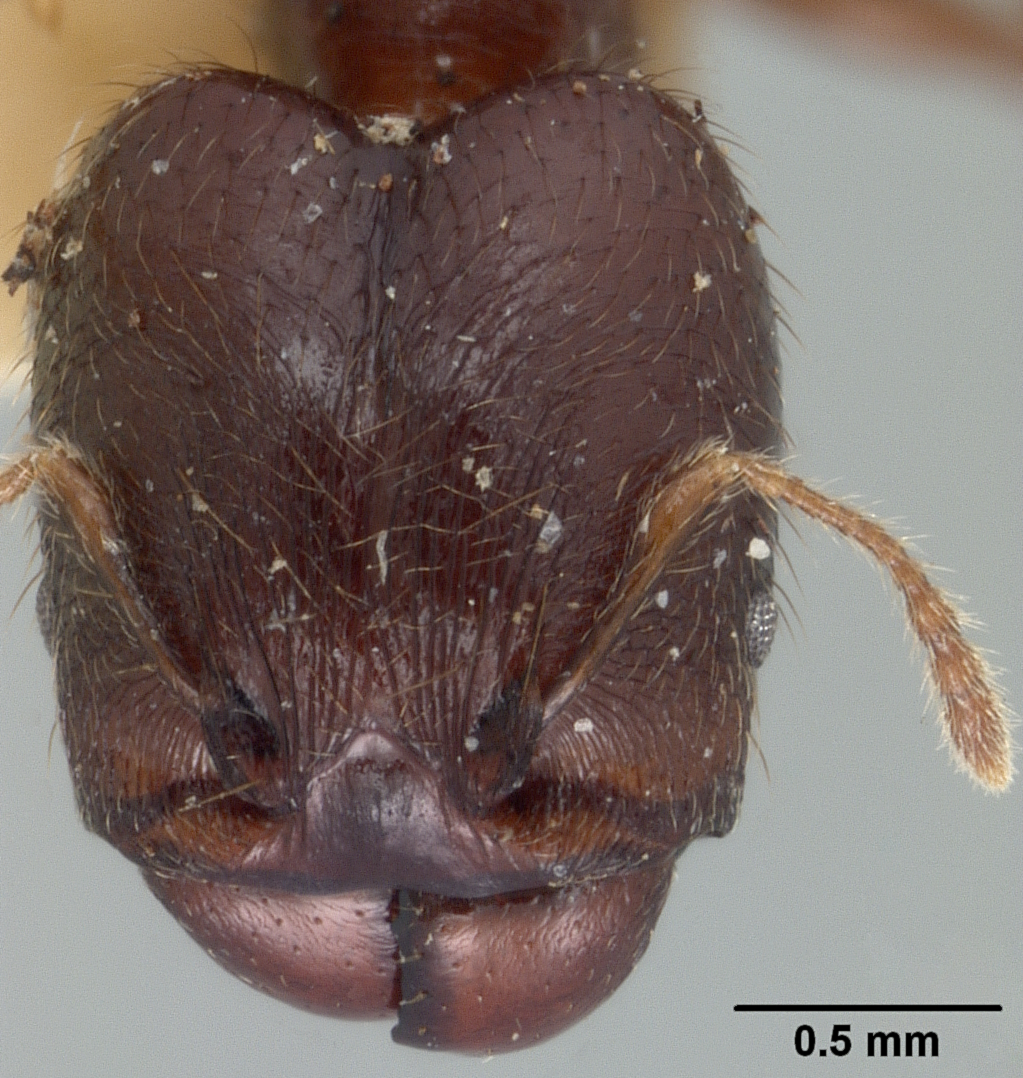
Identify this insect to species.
Pheidole walkeri
